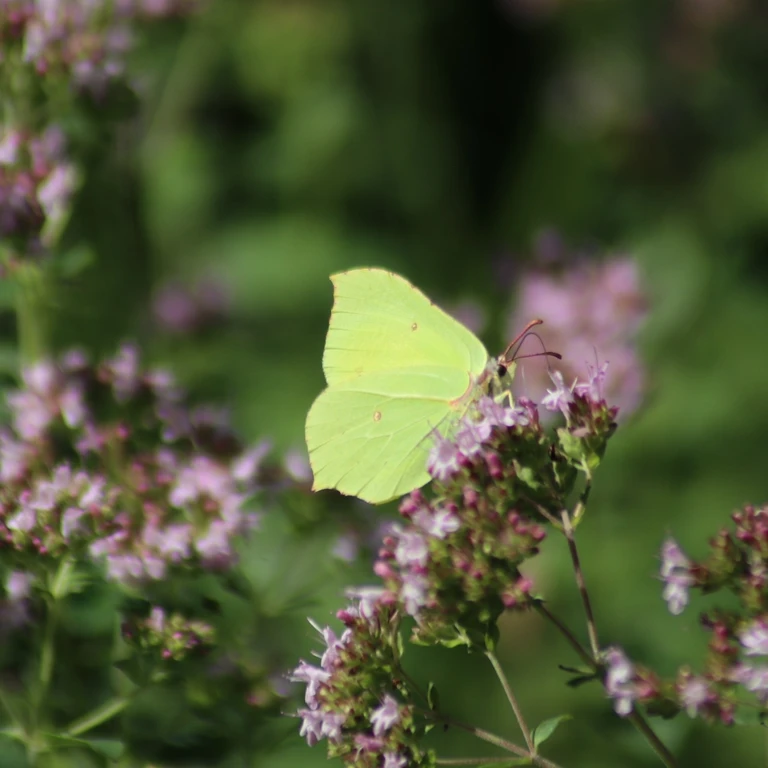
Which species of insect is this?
Gonepteryx rhamni
